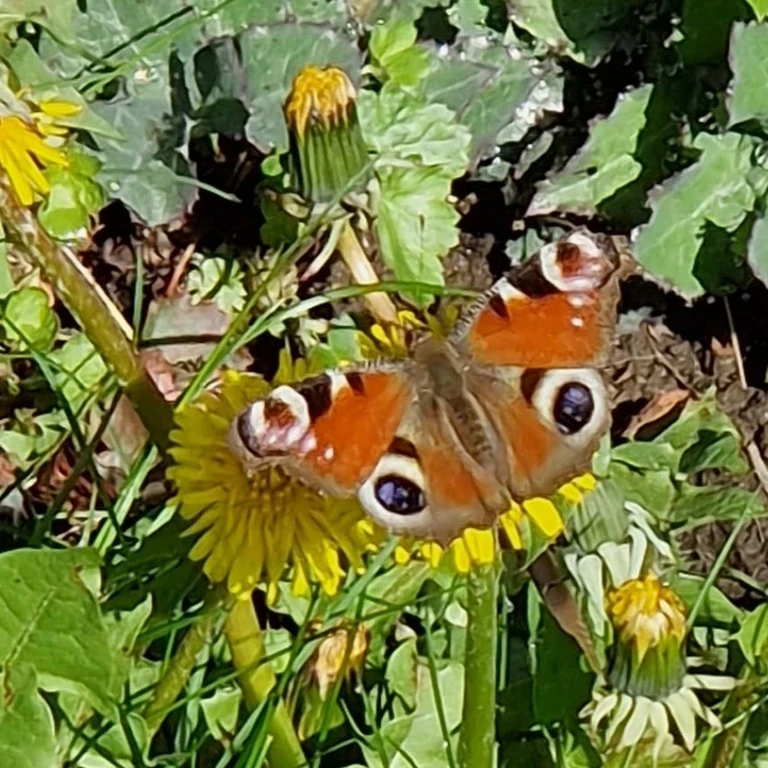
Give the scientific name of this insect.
Aglais io
